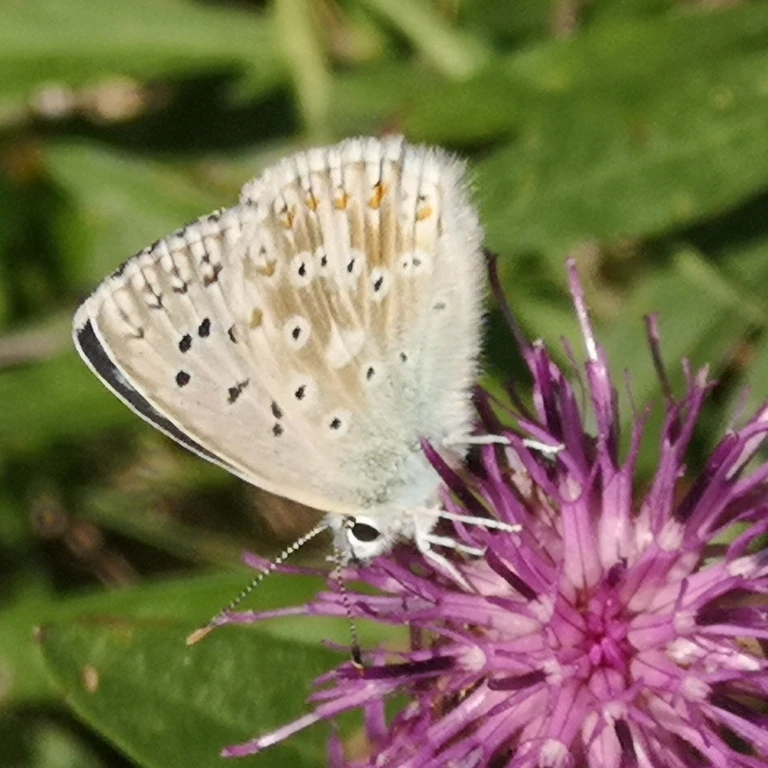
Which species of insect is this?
Lysandra coridon
